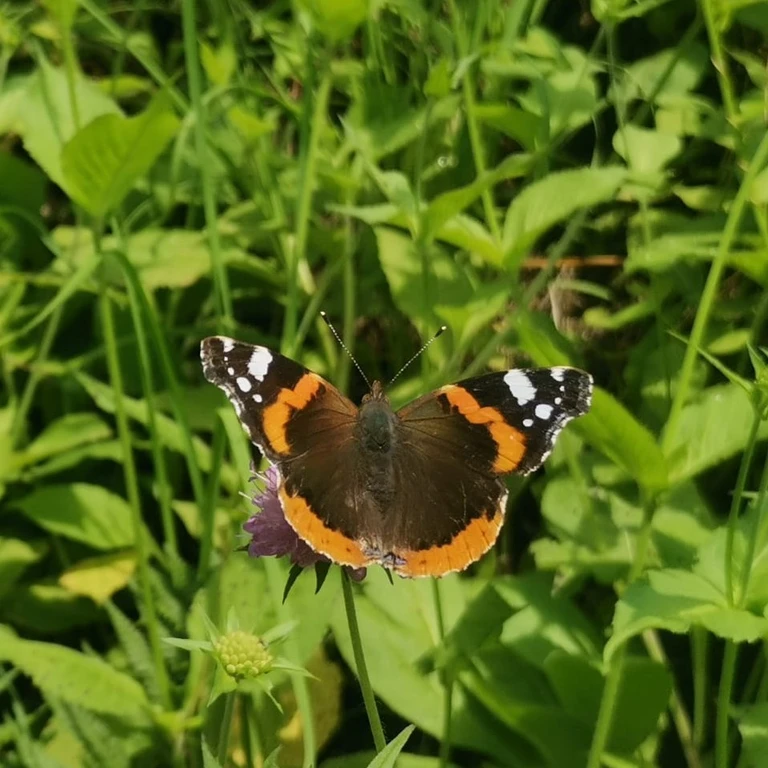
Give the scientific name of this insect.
Vanessa atalanta
